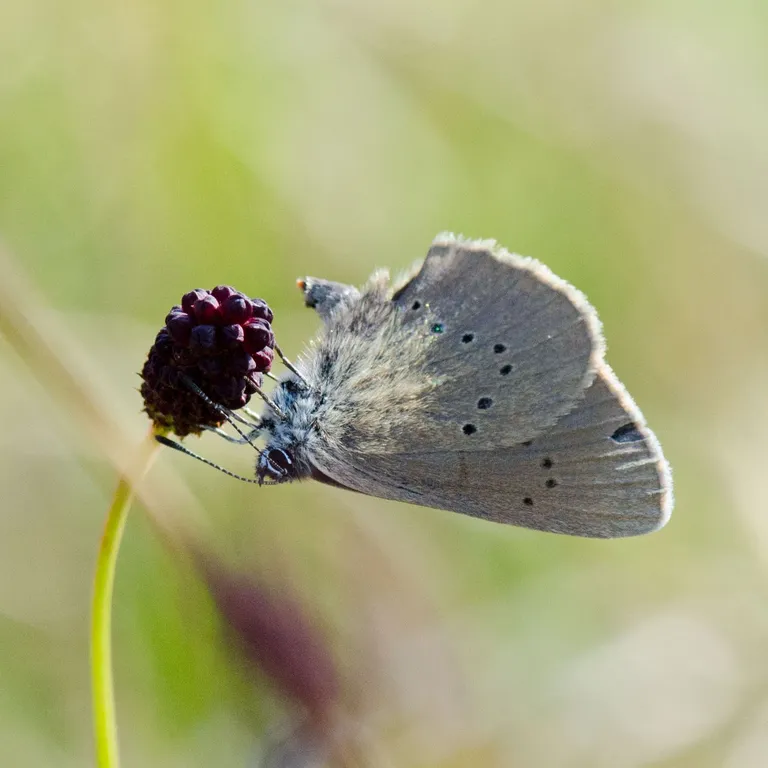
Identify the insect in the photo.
Phengaris nausithous (also Maculinea nausithous)
